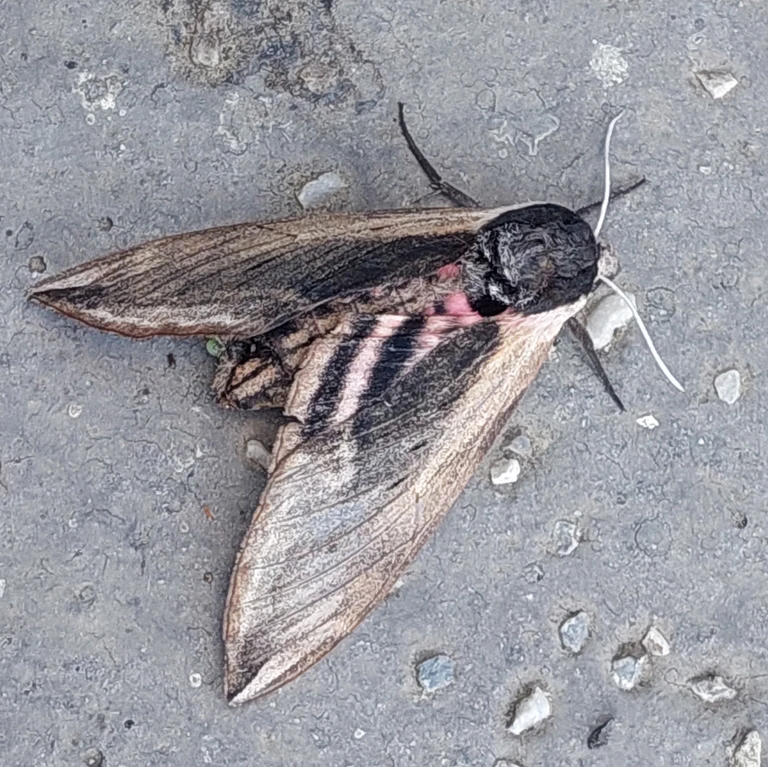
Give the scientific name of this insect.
Sphinx ligustri
